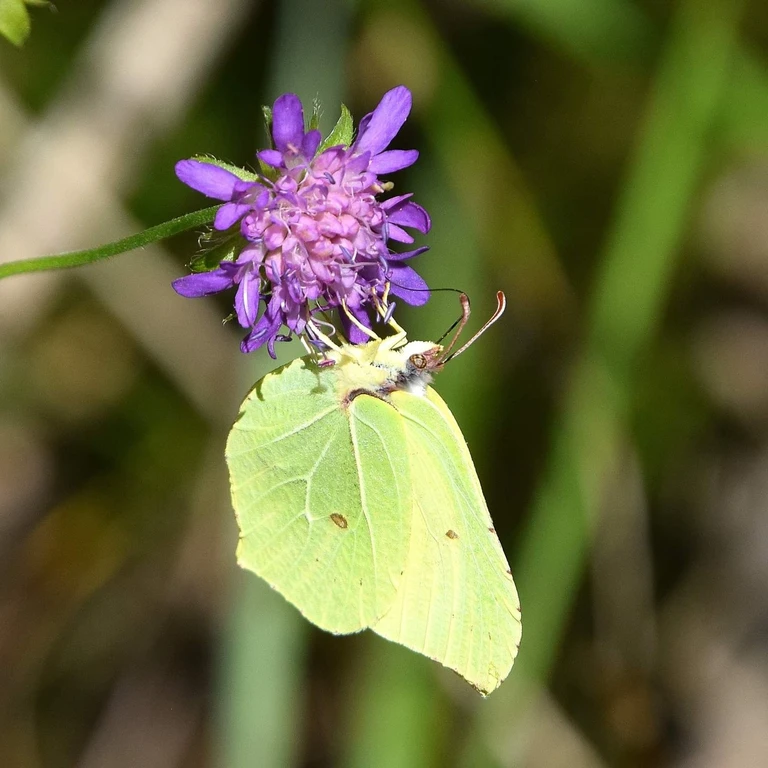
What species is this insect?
Gonepteryx rhamni
